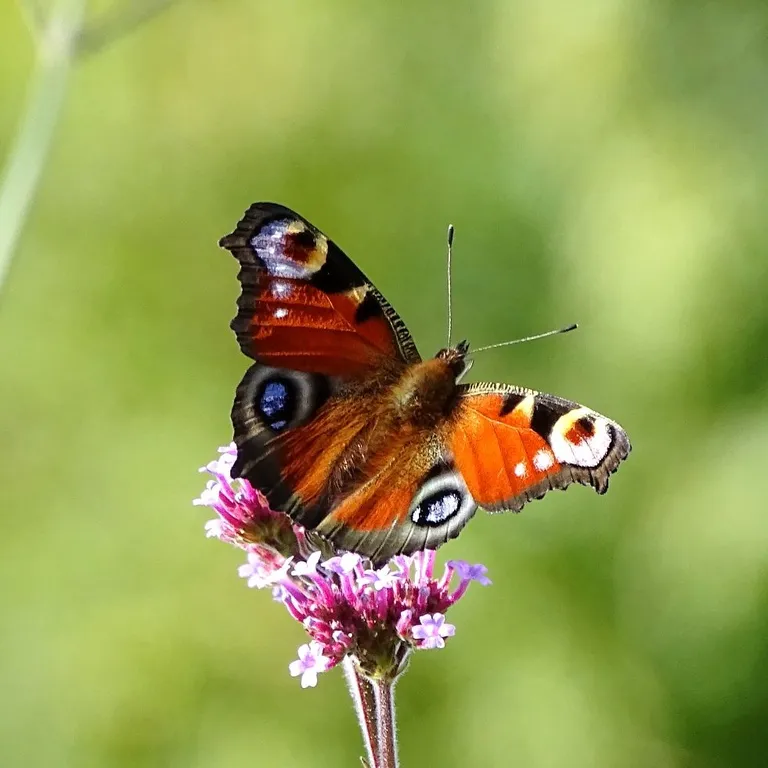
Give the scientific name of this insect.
Aglais io
